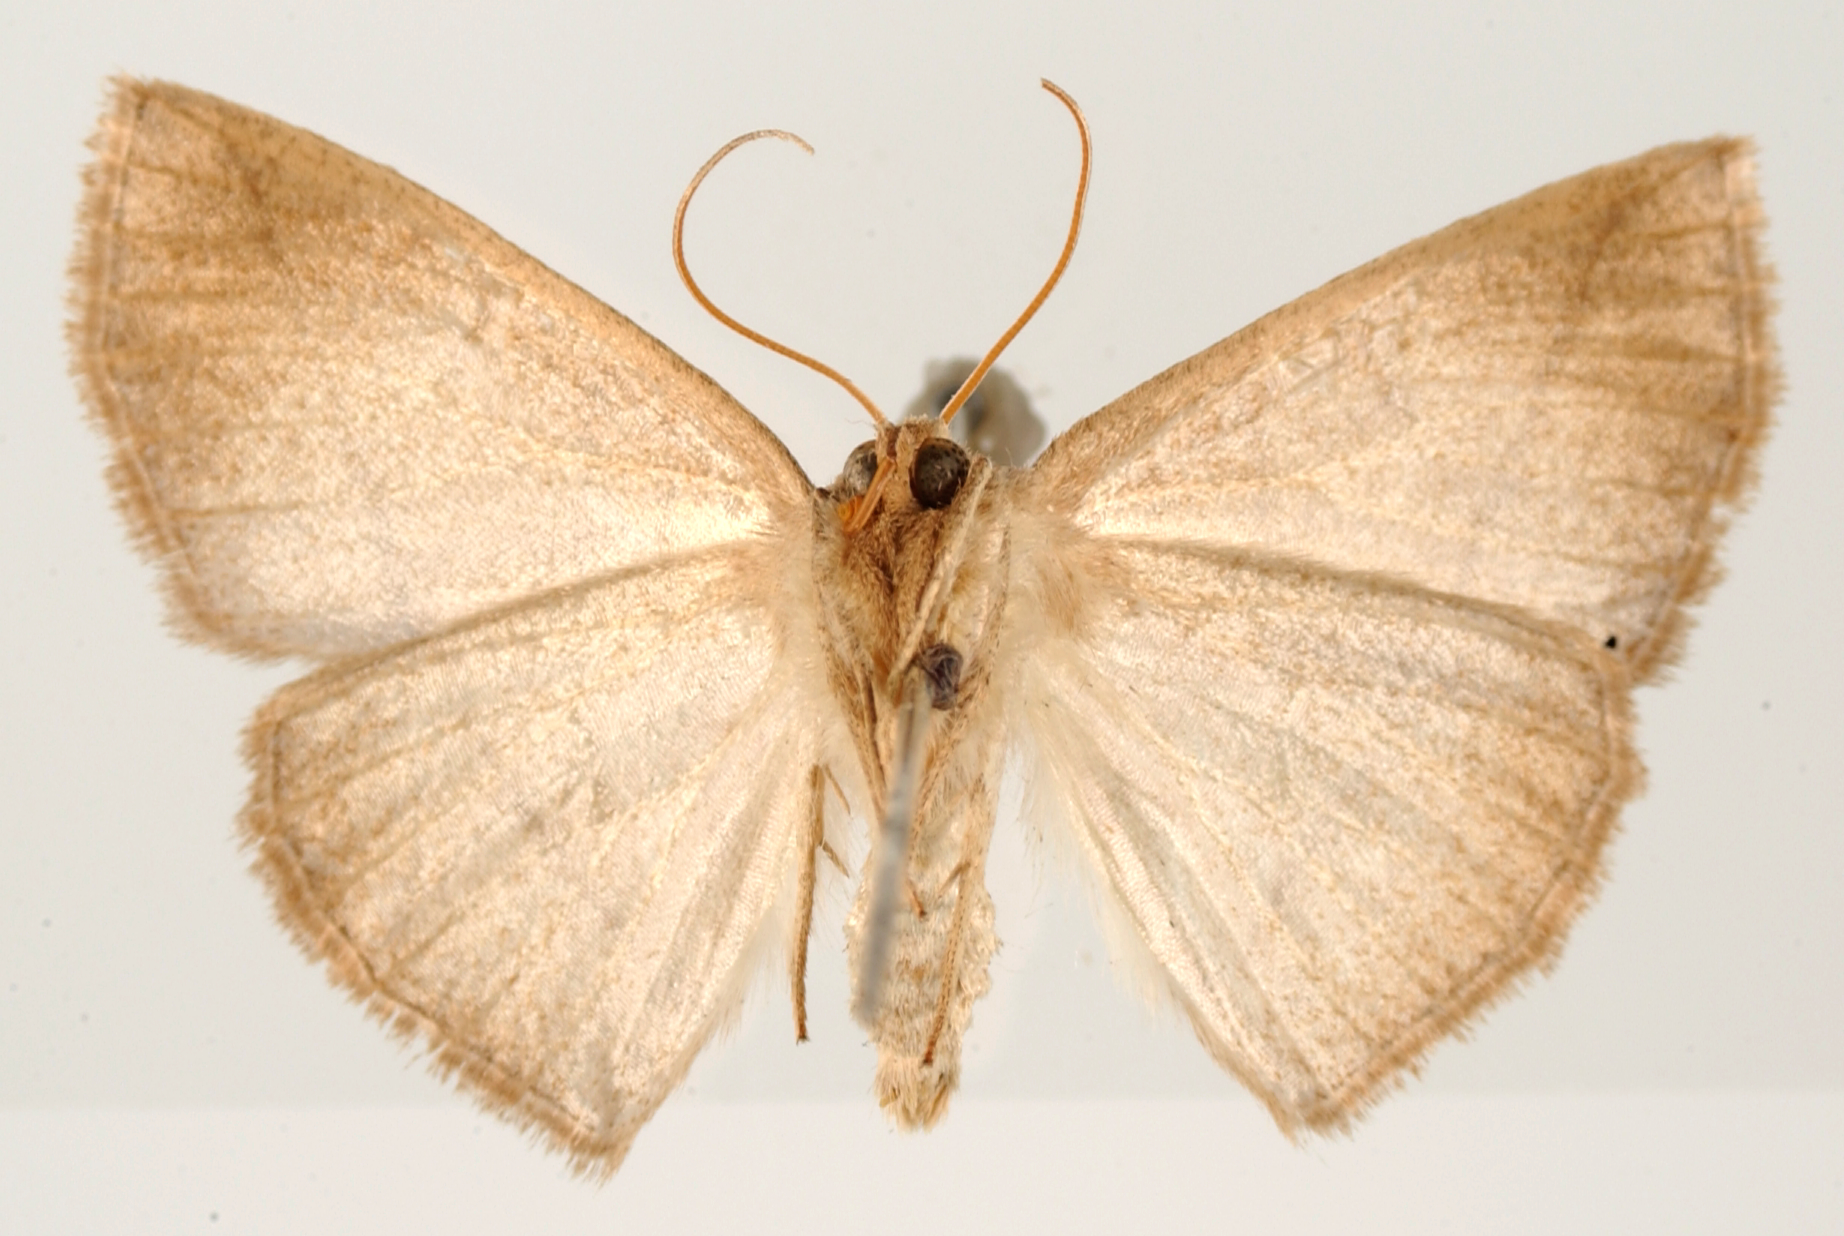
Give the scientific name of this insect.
Epione thermidora
